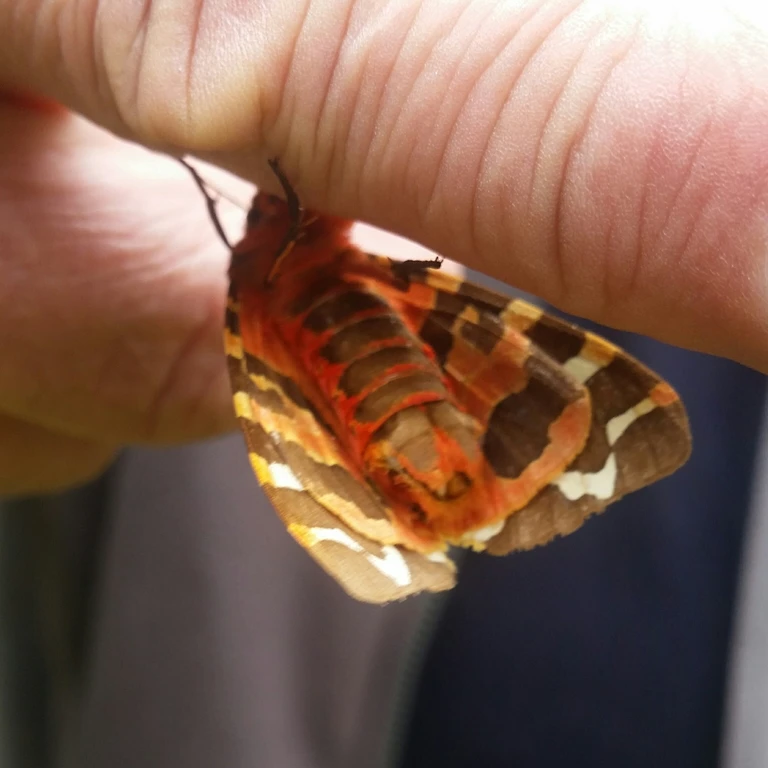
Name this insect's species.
Arctia caja
